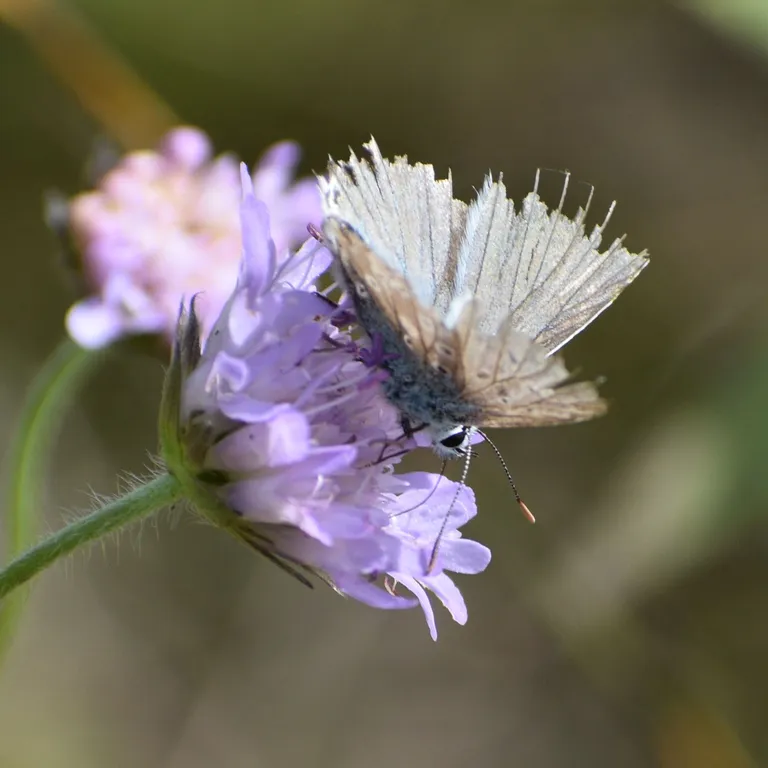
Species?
Lysandra coridon
